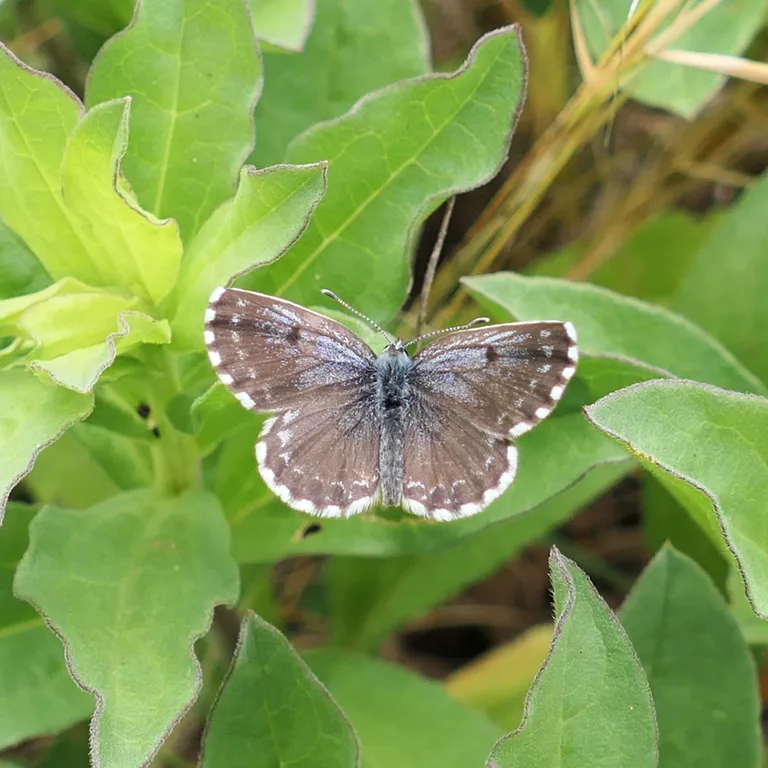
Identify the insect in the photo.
Scolitantides orion
